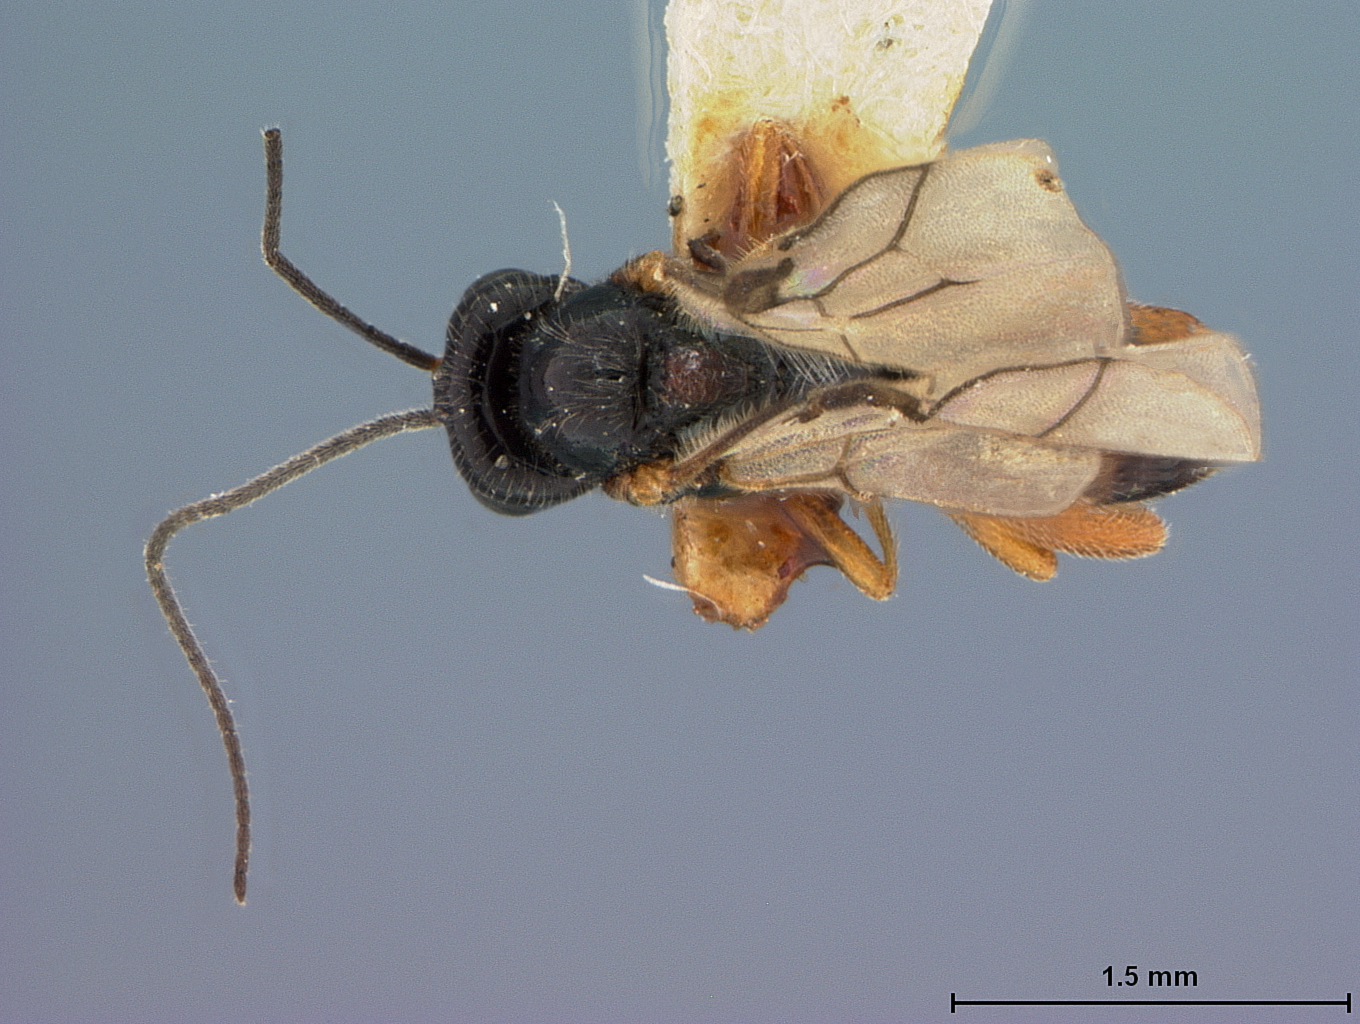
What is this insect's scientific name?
Opius severini
